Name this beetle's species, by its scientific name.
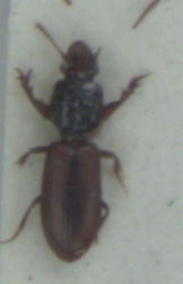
Clivina collaris
